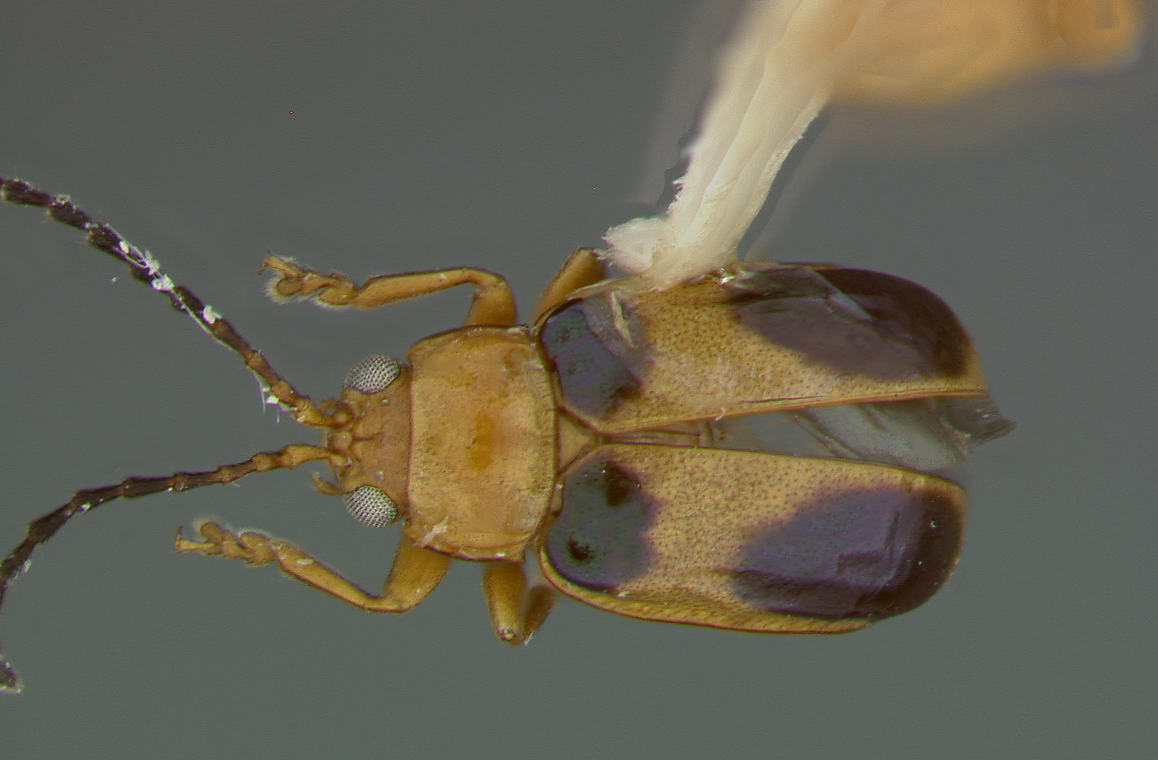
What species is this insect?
Hemilactica portaricensis
